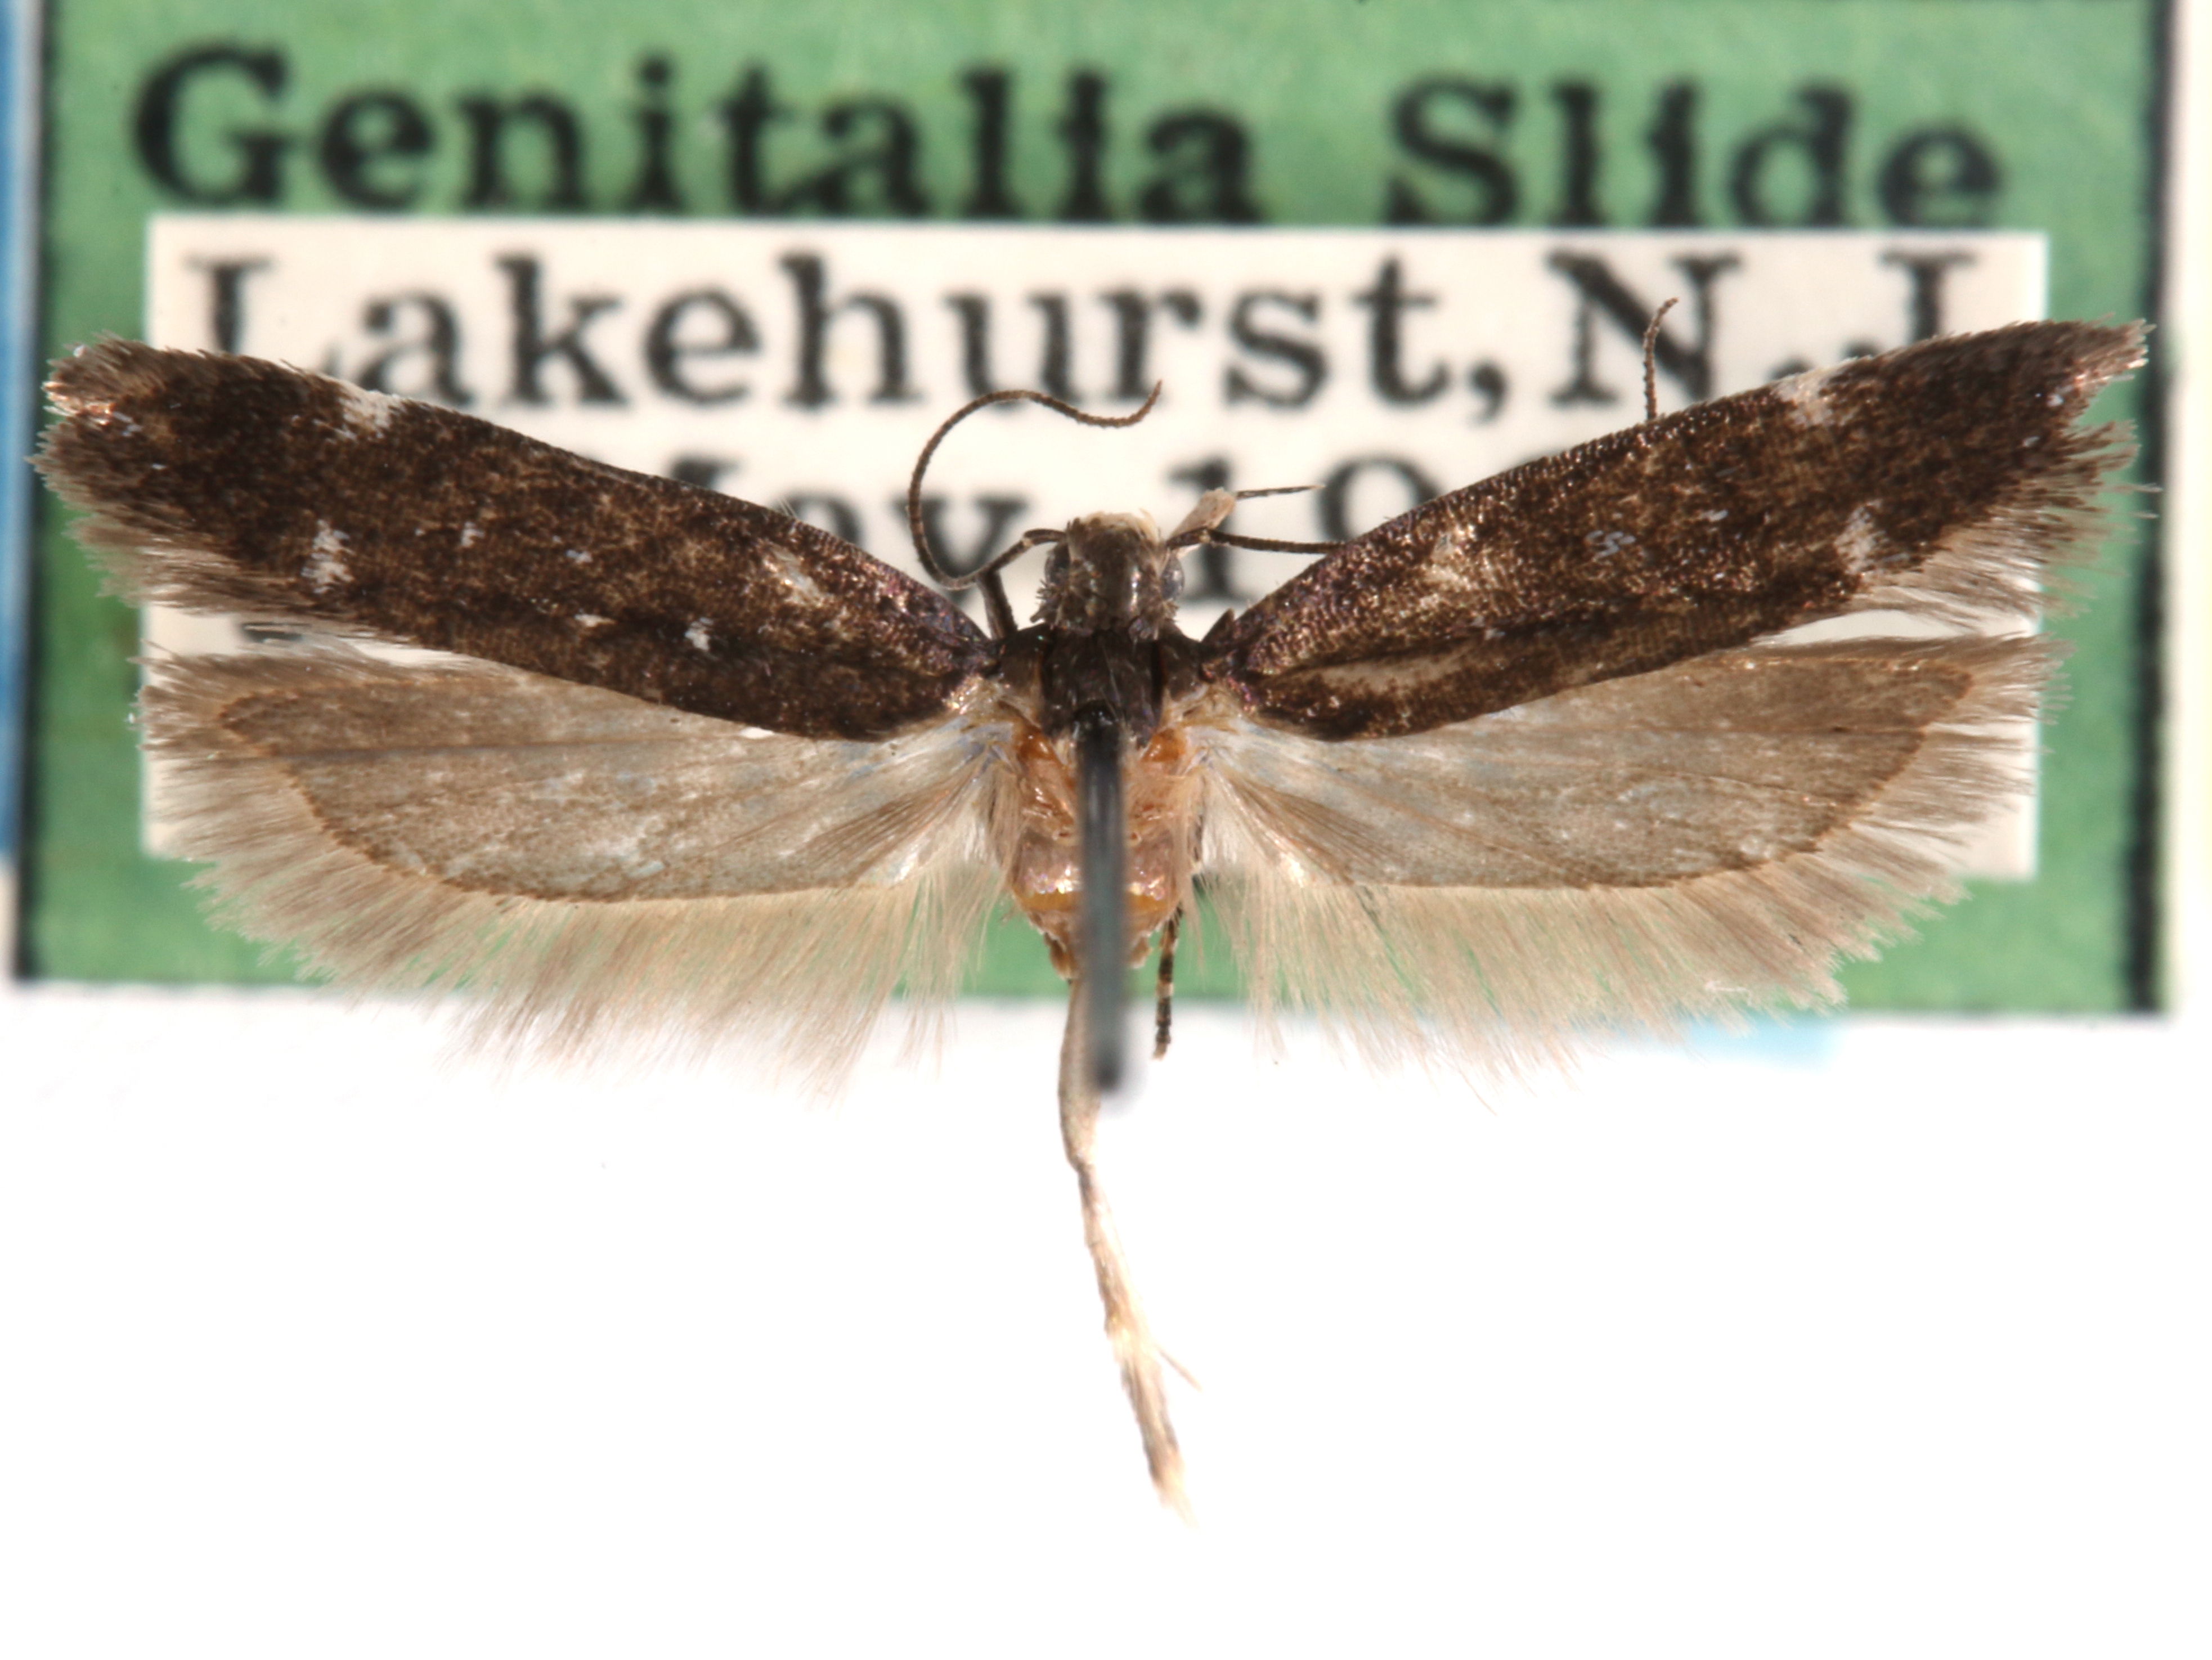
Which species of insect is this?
Aroga argutiola
